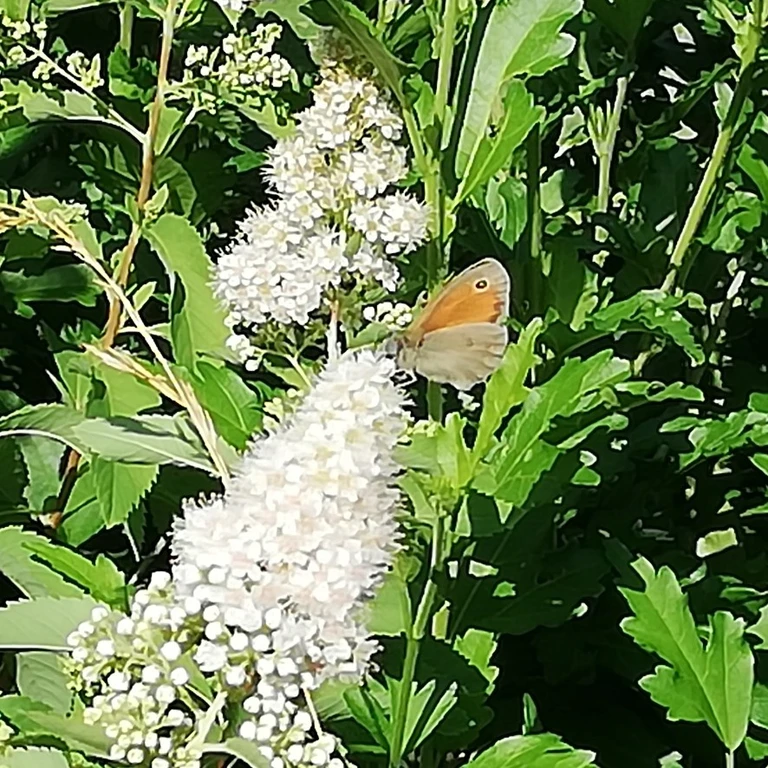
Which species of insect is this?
Coenonympha pamphilus
